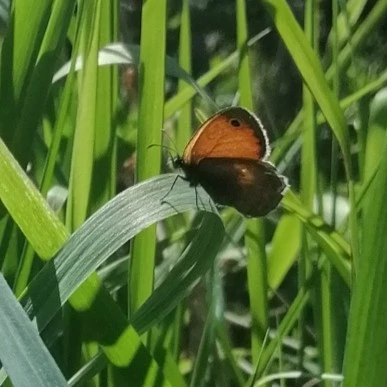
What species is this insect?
Coenonympha pamphilus
